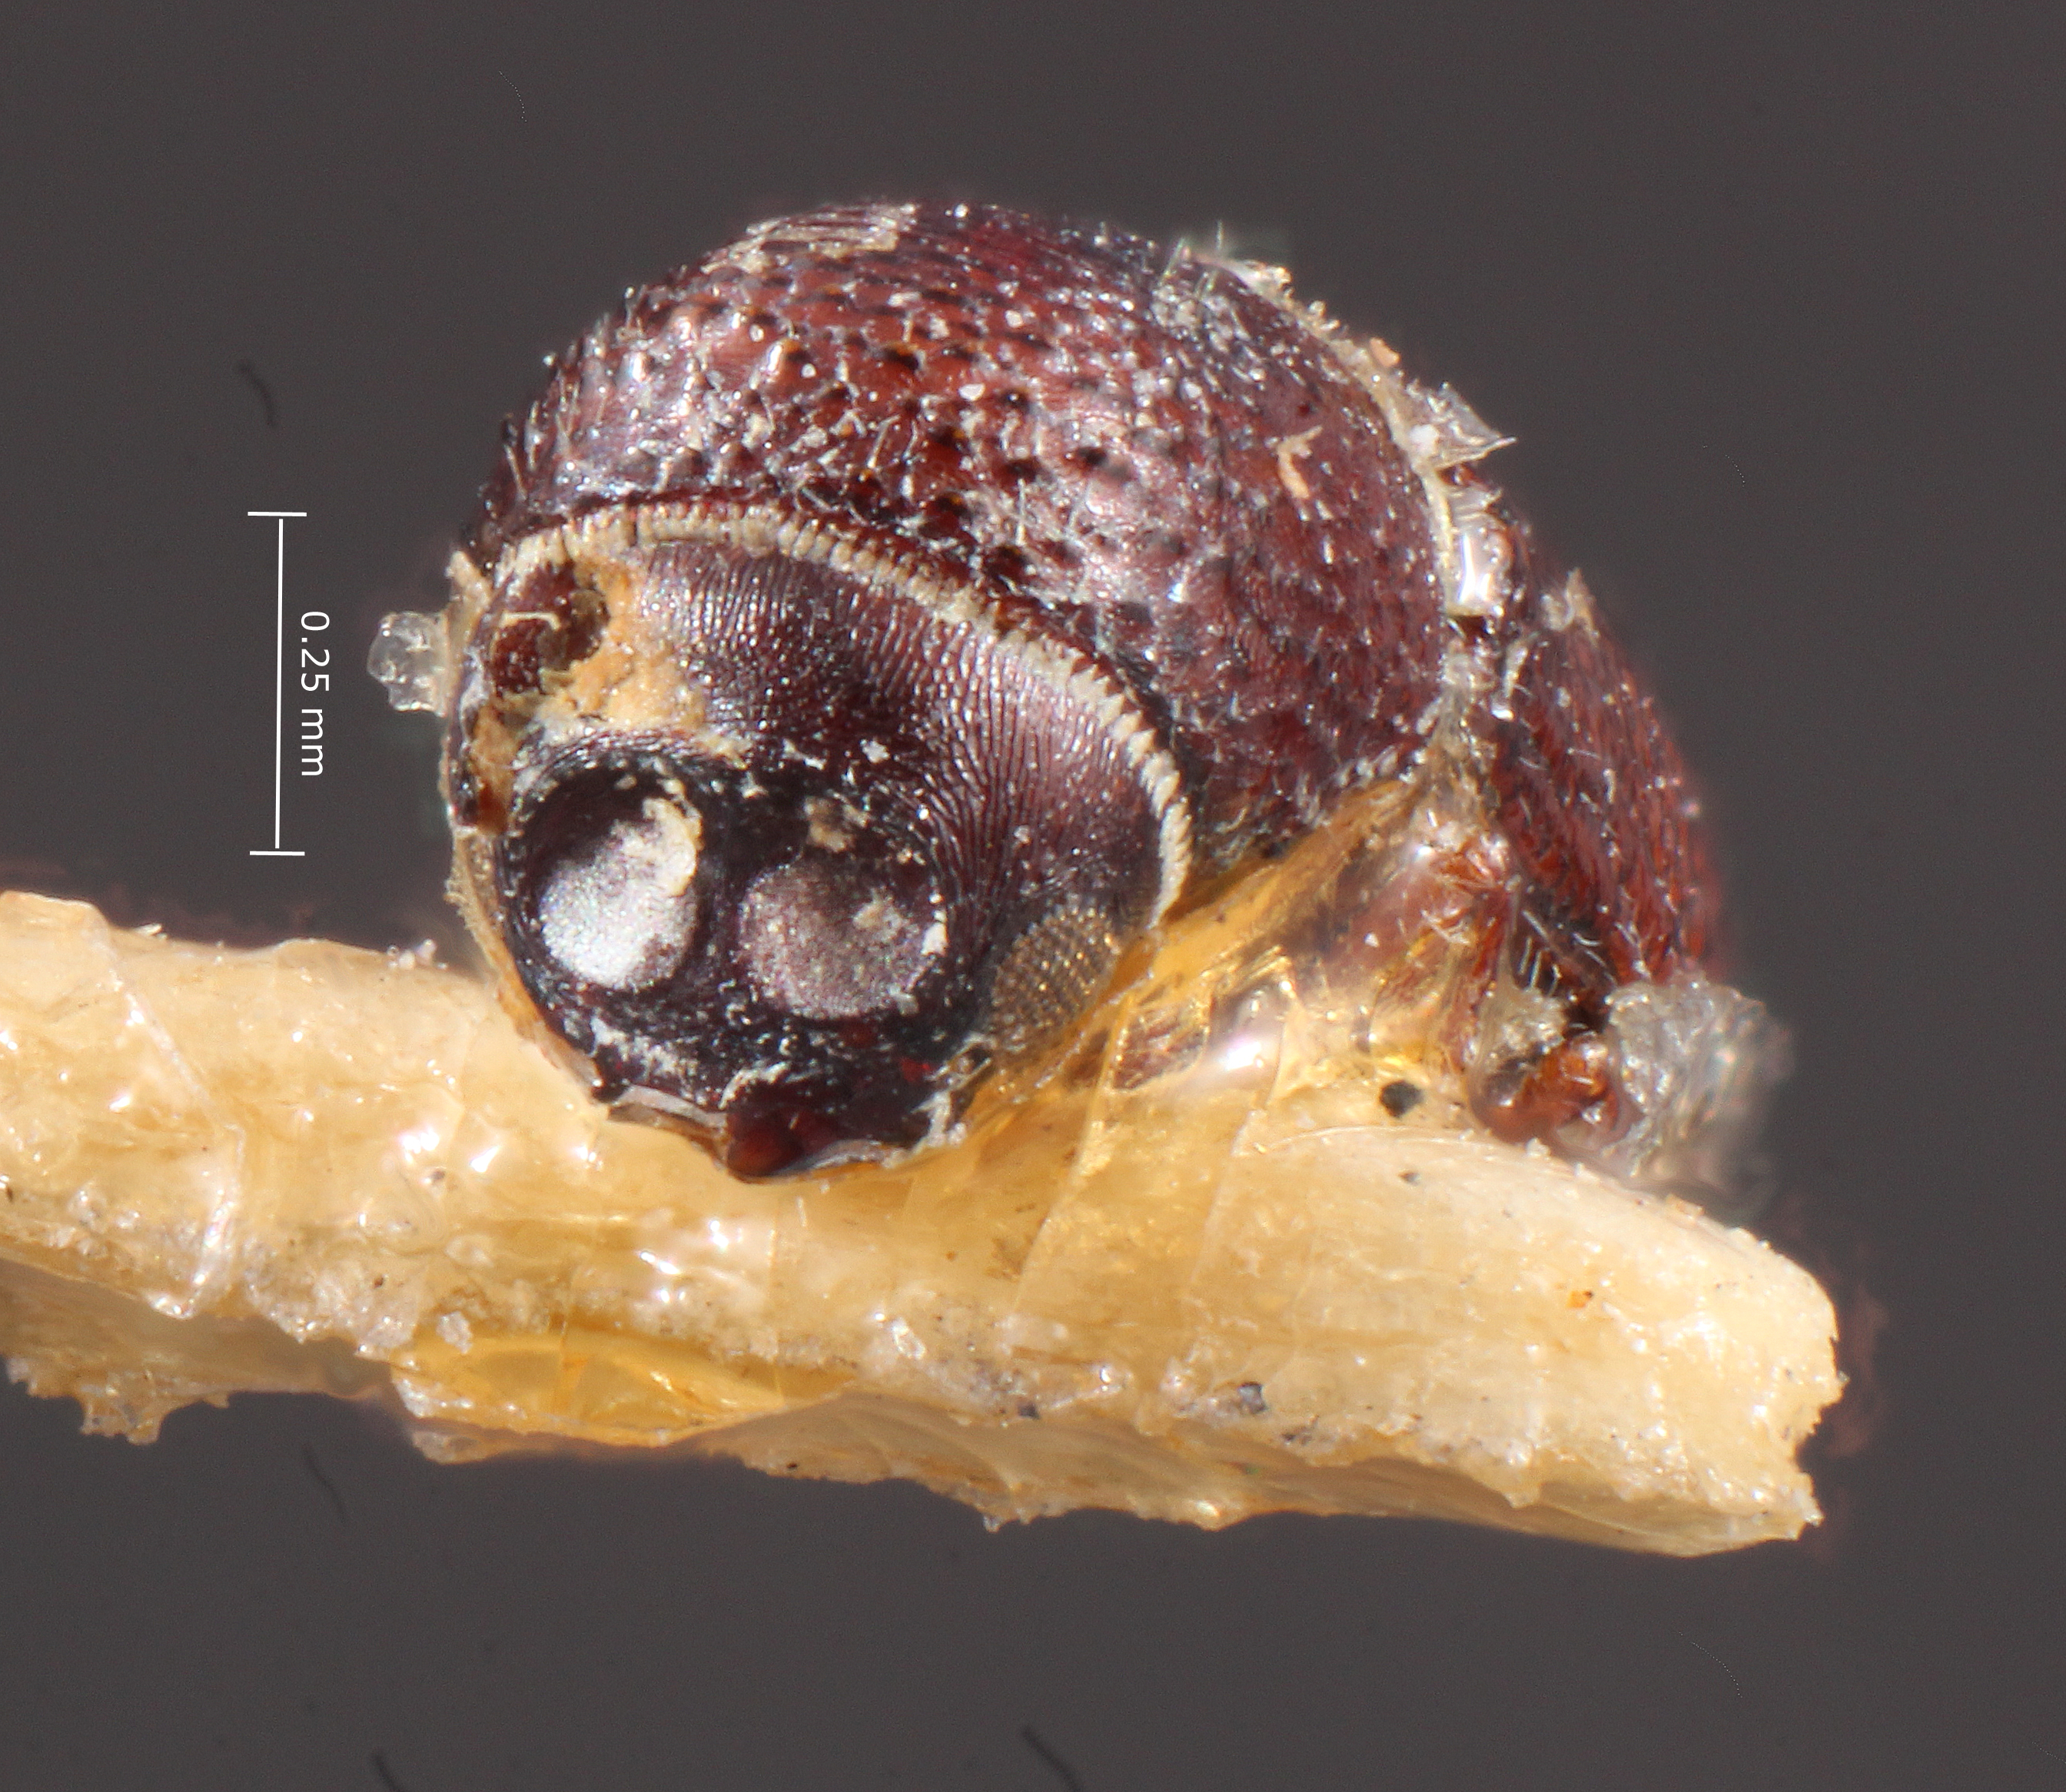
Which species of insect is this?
Micracis biorbis
